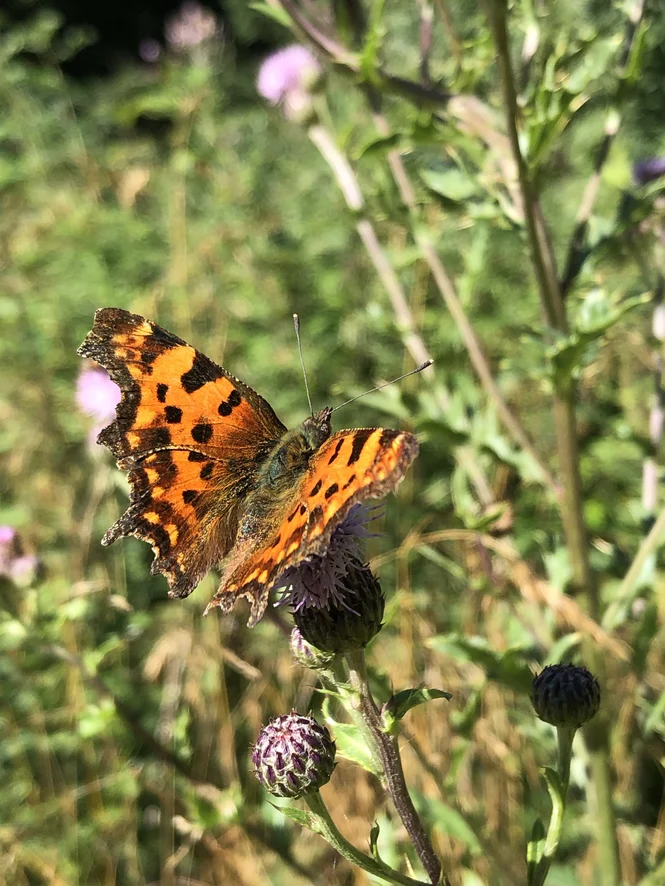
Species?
Polygonia c-album
